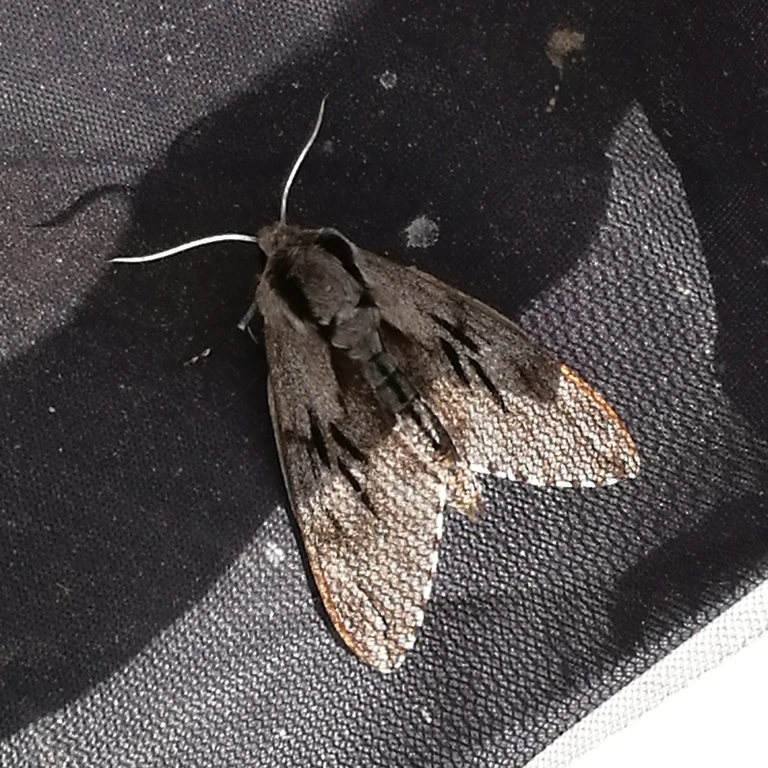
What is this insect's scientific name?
Sphinx pinastri
